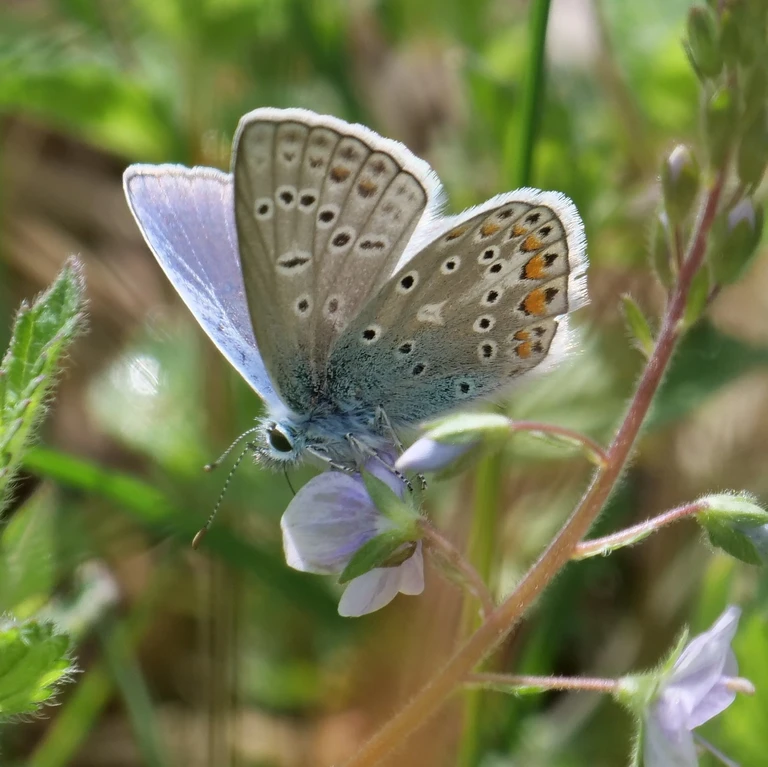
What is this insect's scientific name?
Polyommatus icarus
